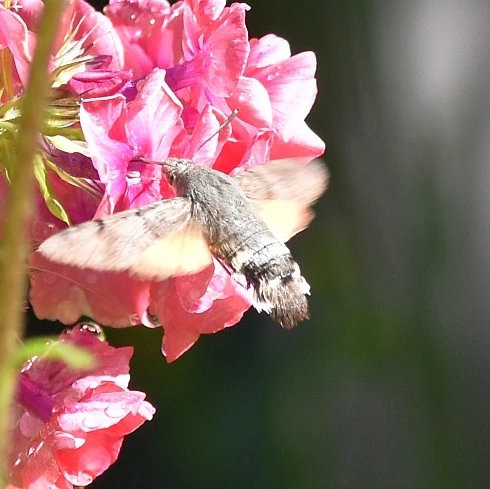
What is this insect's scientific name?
Macroglossum stellatarum
